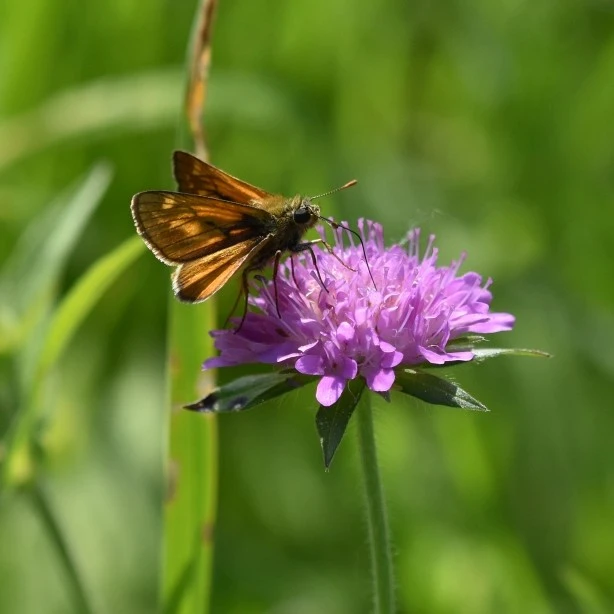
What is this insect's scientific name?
Ochlodes sylvanus (also Ochlodes venata)
